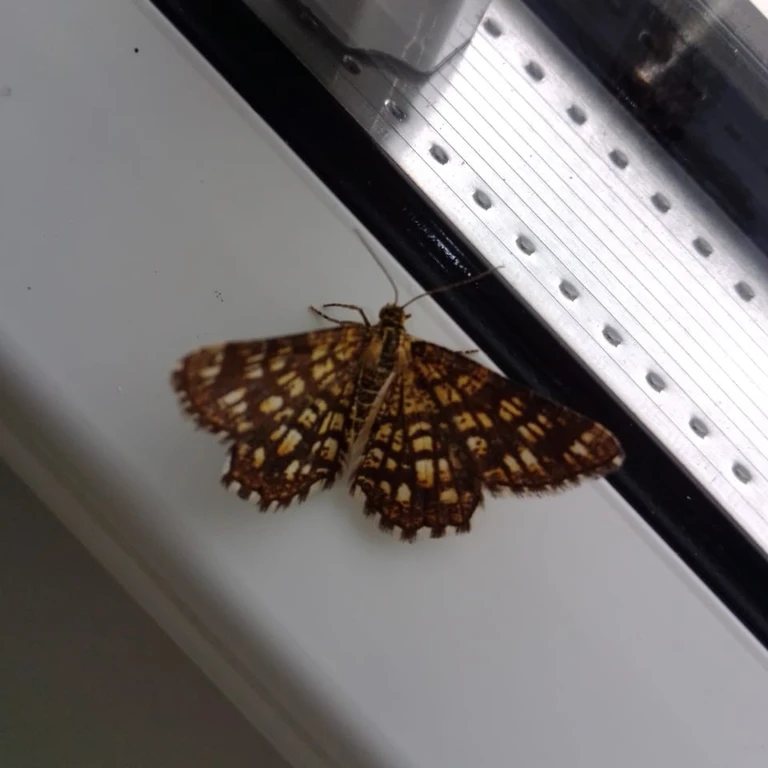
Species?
Chiasmia clathrata
